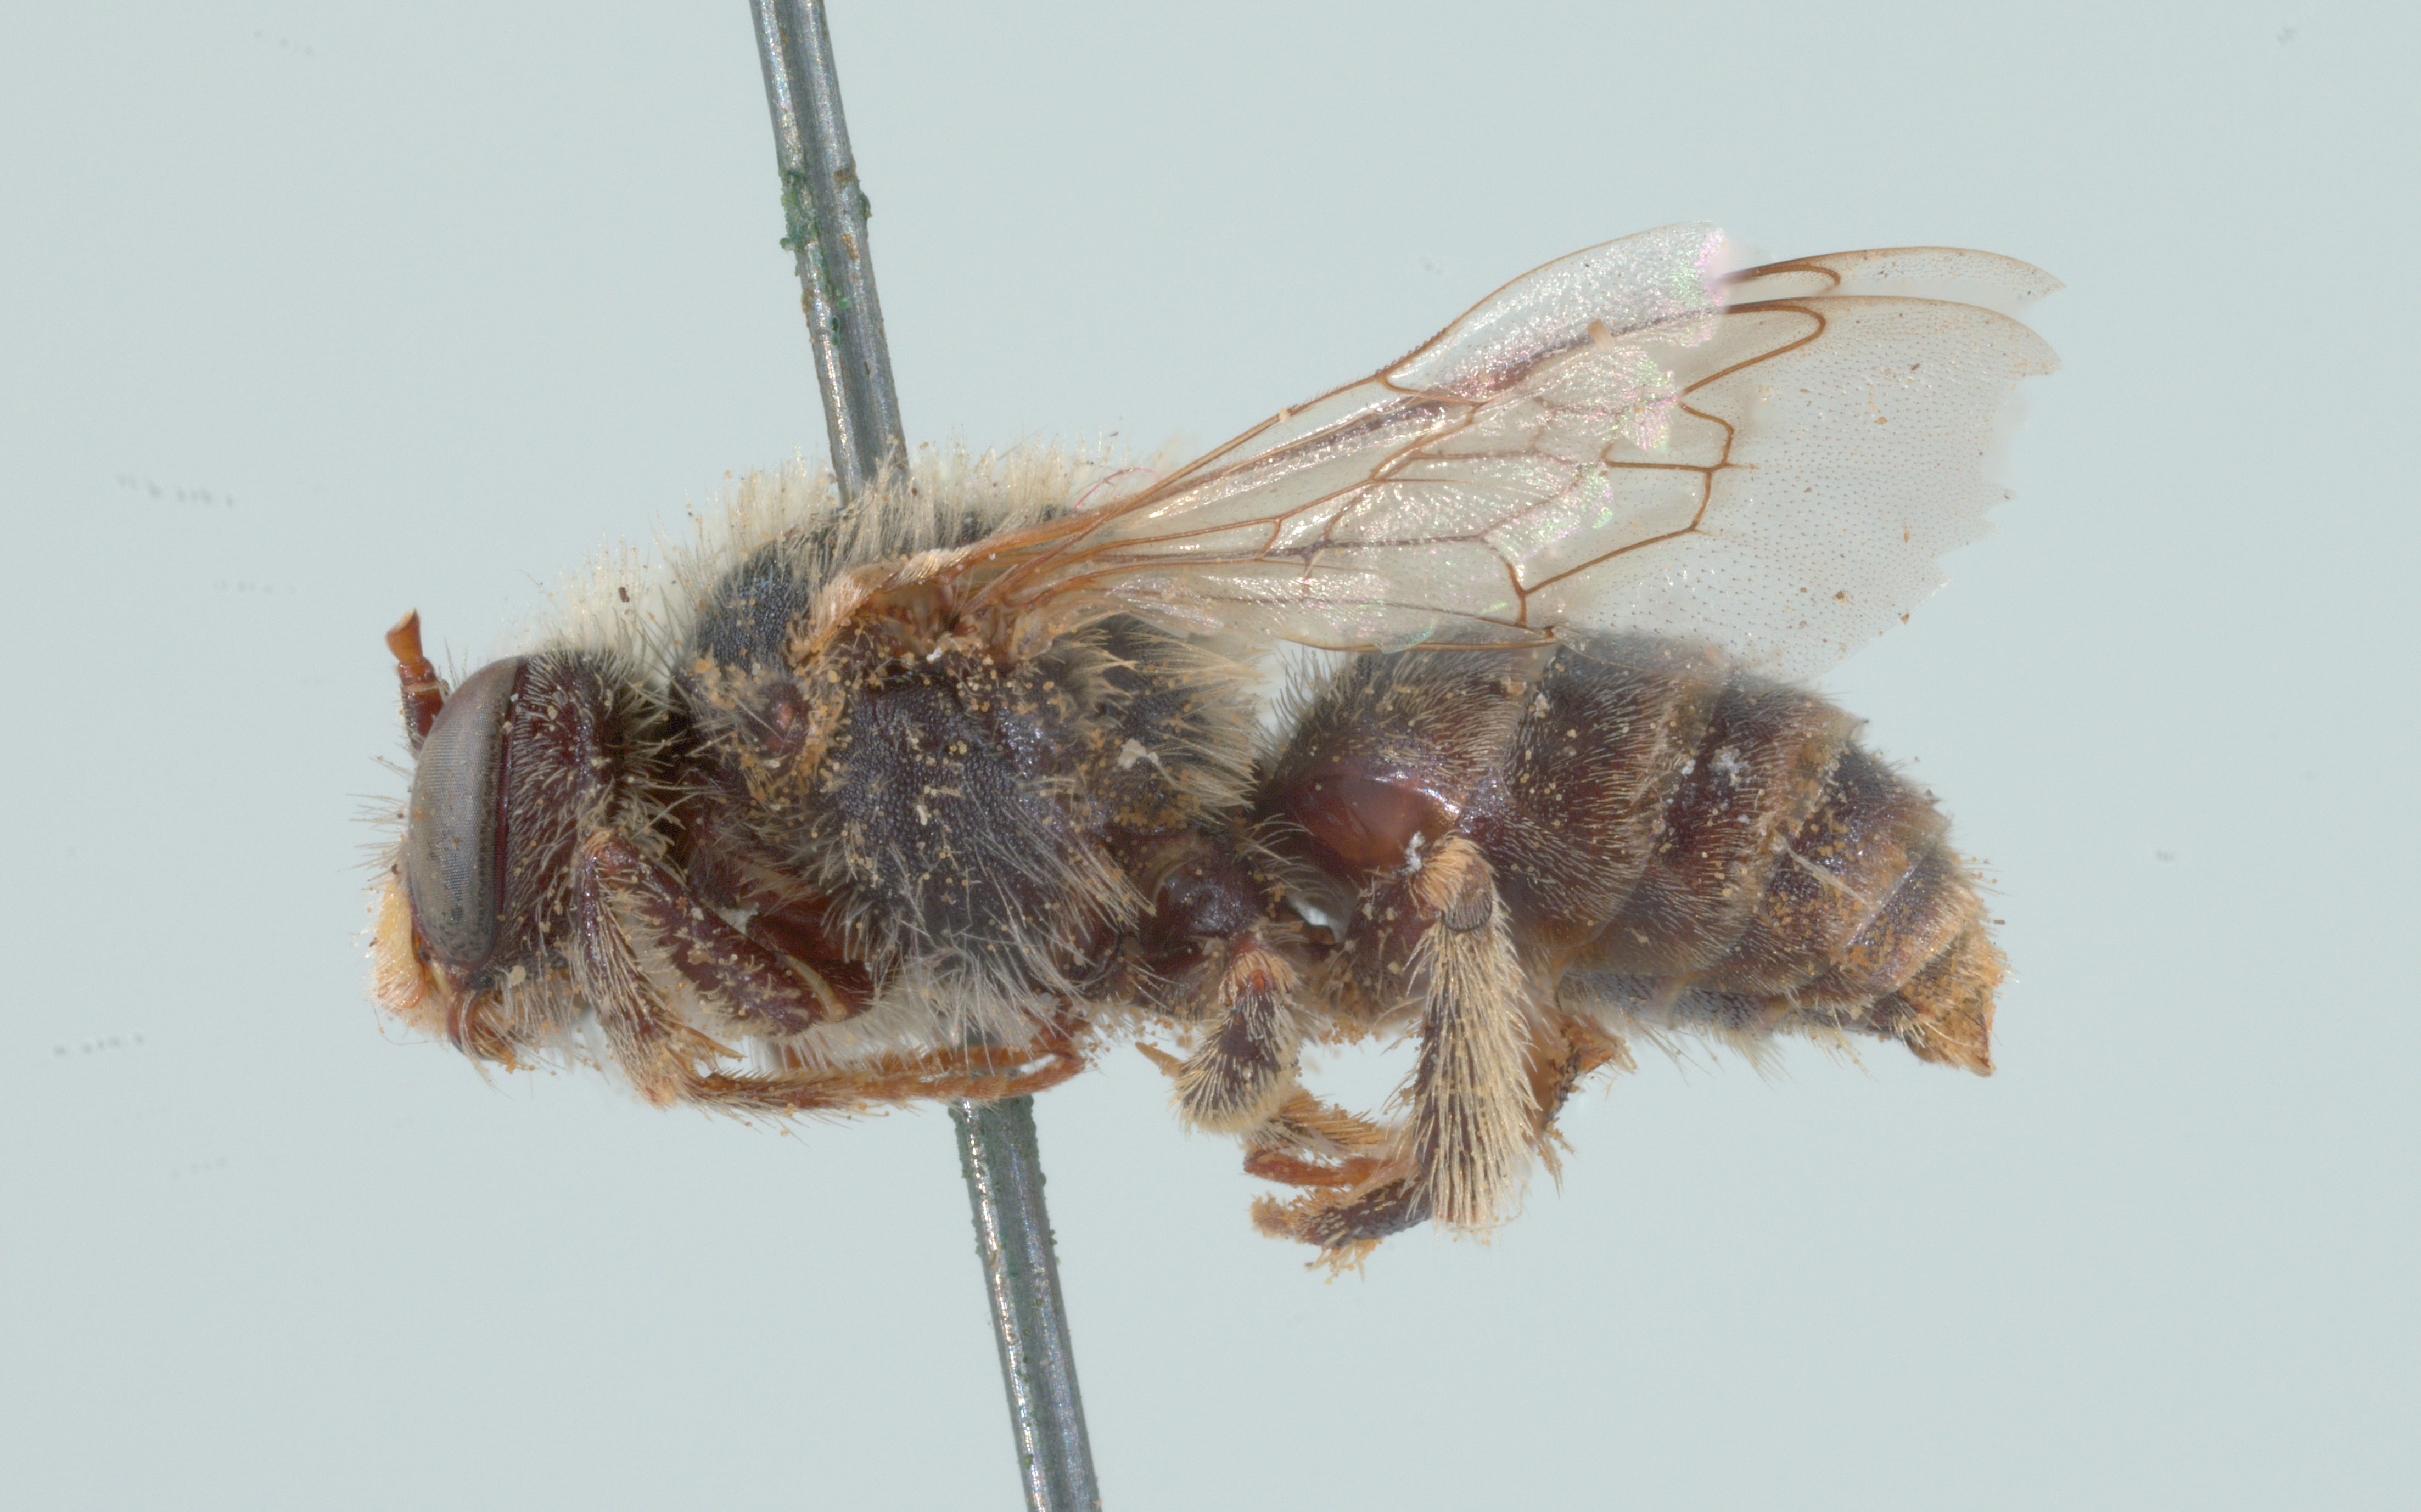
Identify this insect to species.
Xenoglossa spissa
